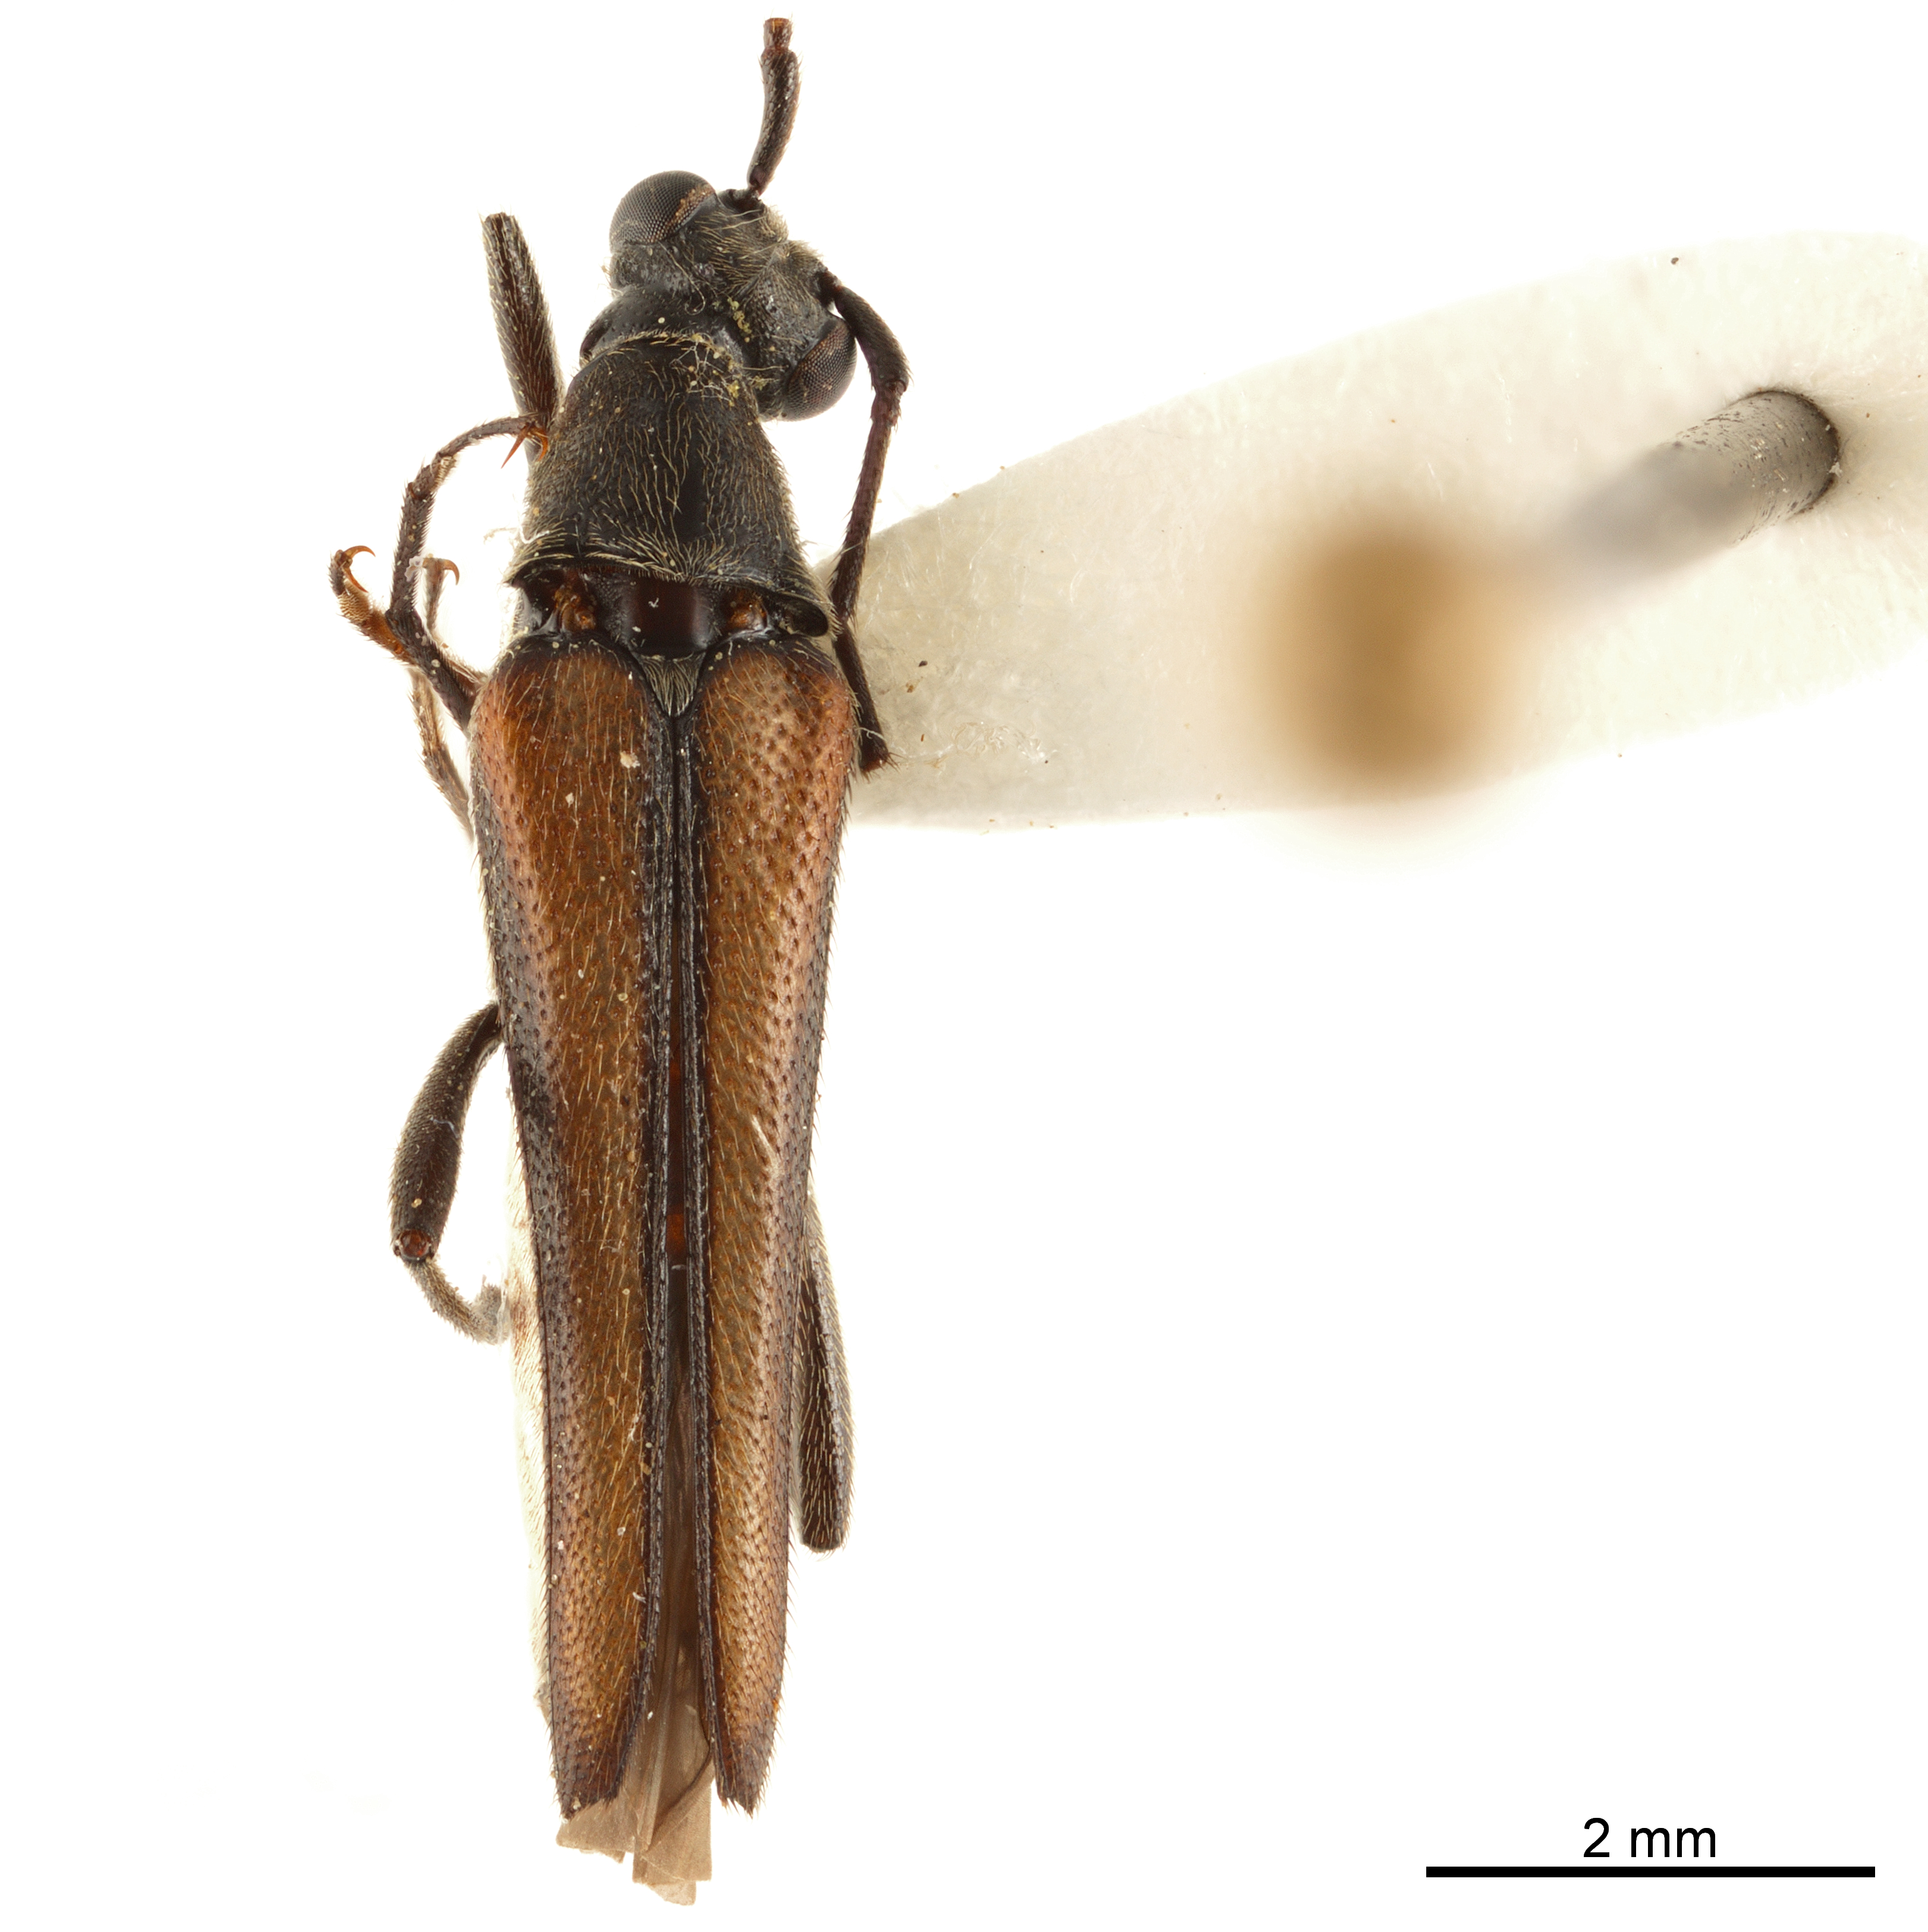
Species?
Neobellamira delicata
